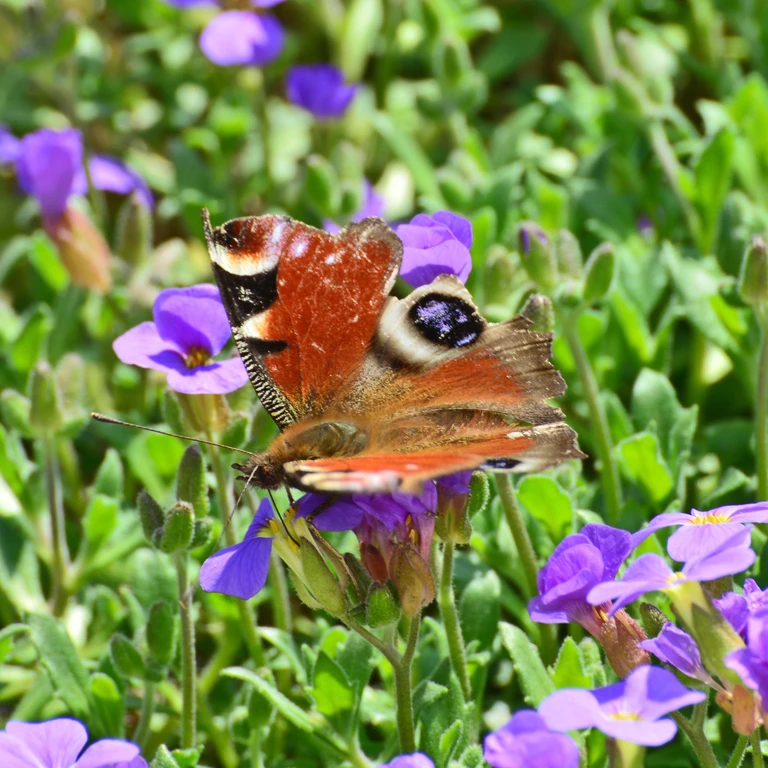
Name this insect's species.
Aglais io
